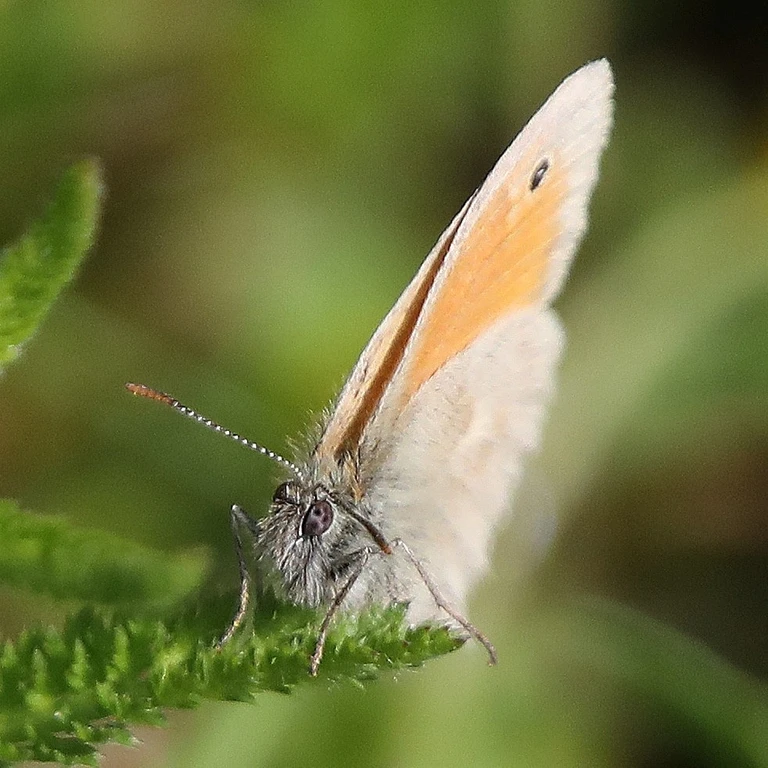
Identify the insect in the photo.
Coenonympha pamphilus
